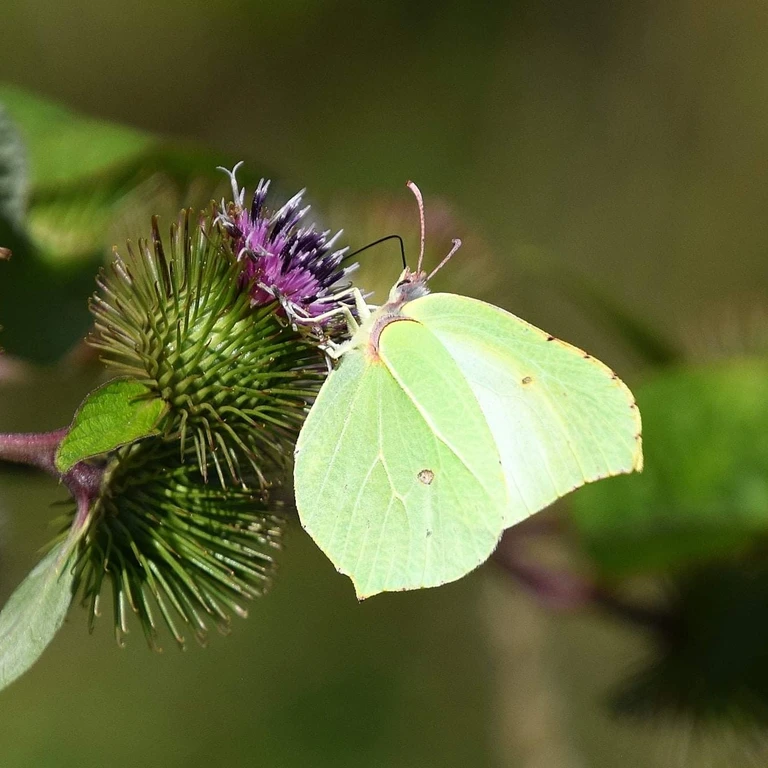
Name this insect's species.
Gonepteryx rhamni
